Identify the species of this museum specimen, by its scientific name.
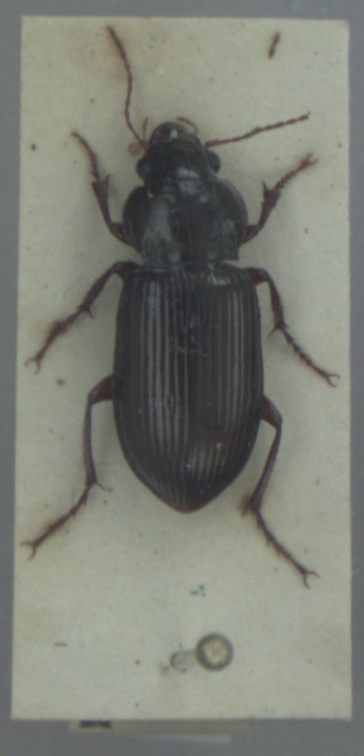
Amara convexiuscula
